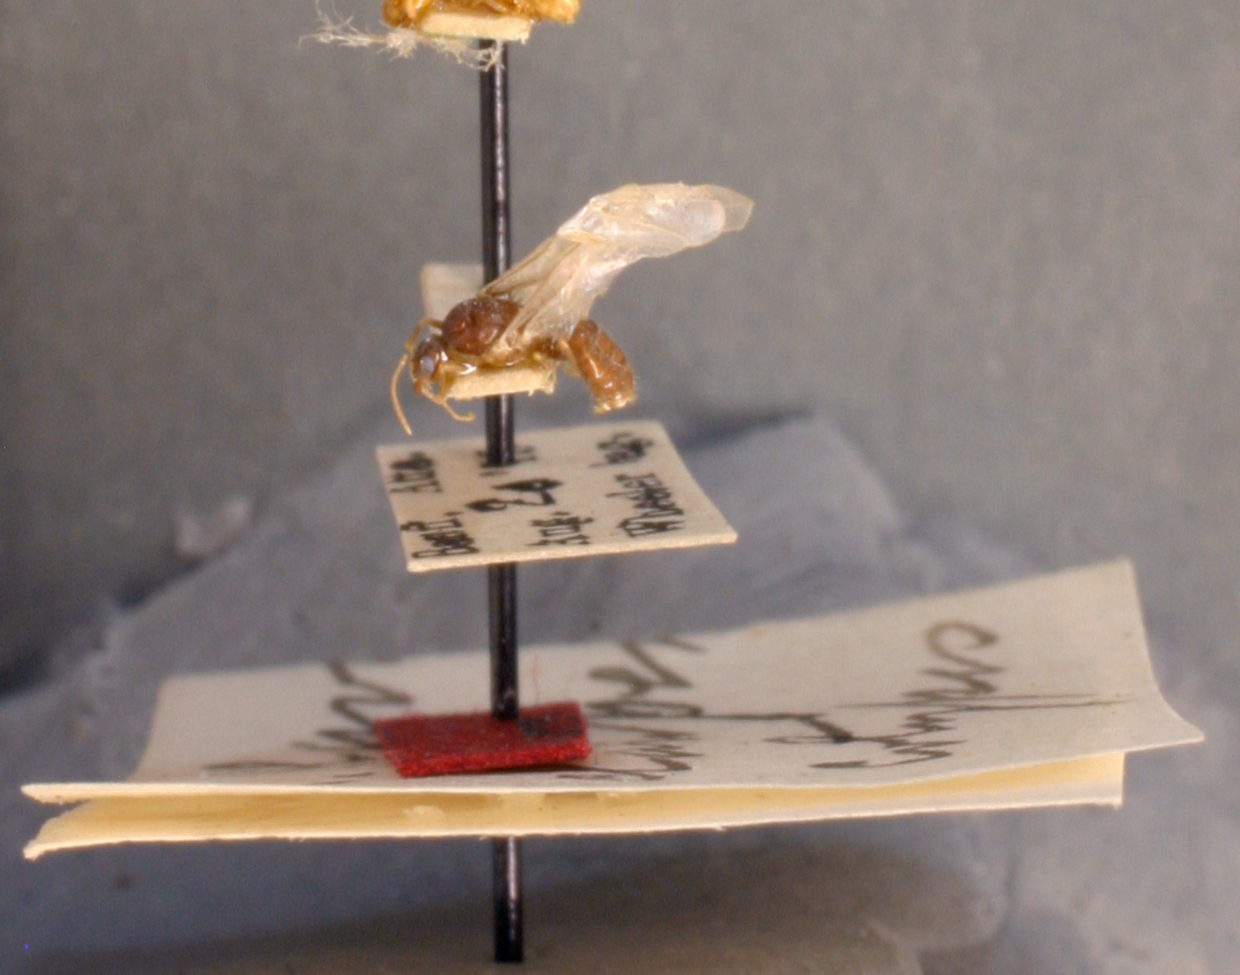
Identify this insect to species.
Lasius flavus
